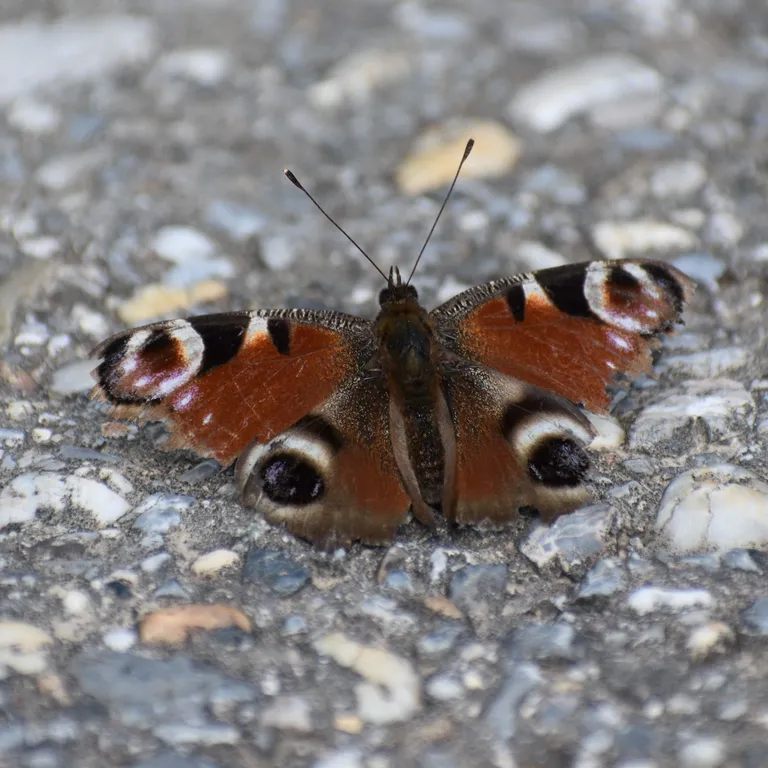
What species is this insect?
Aglais io
